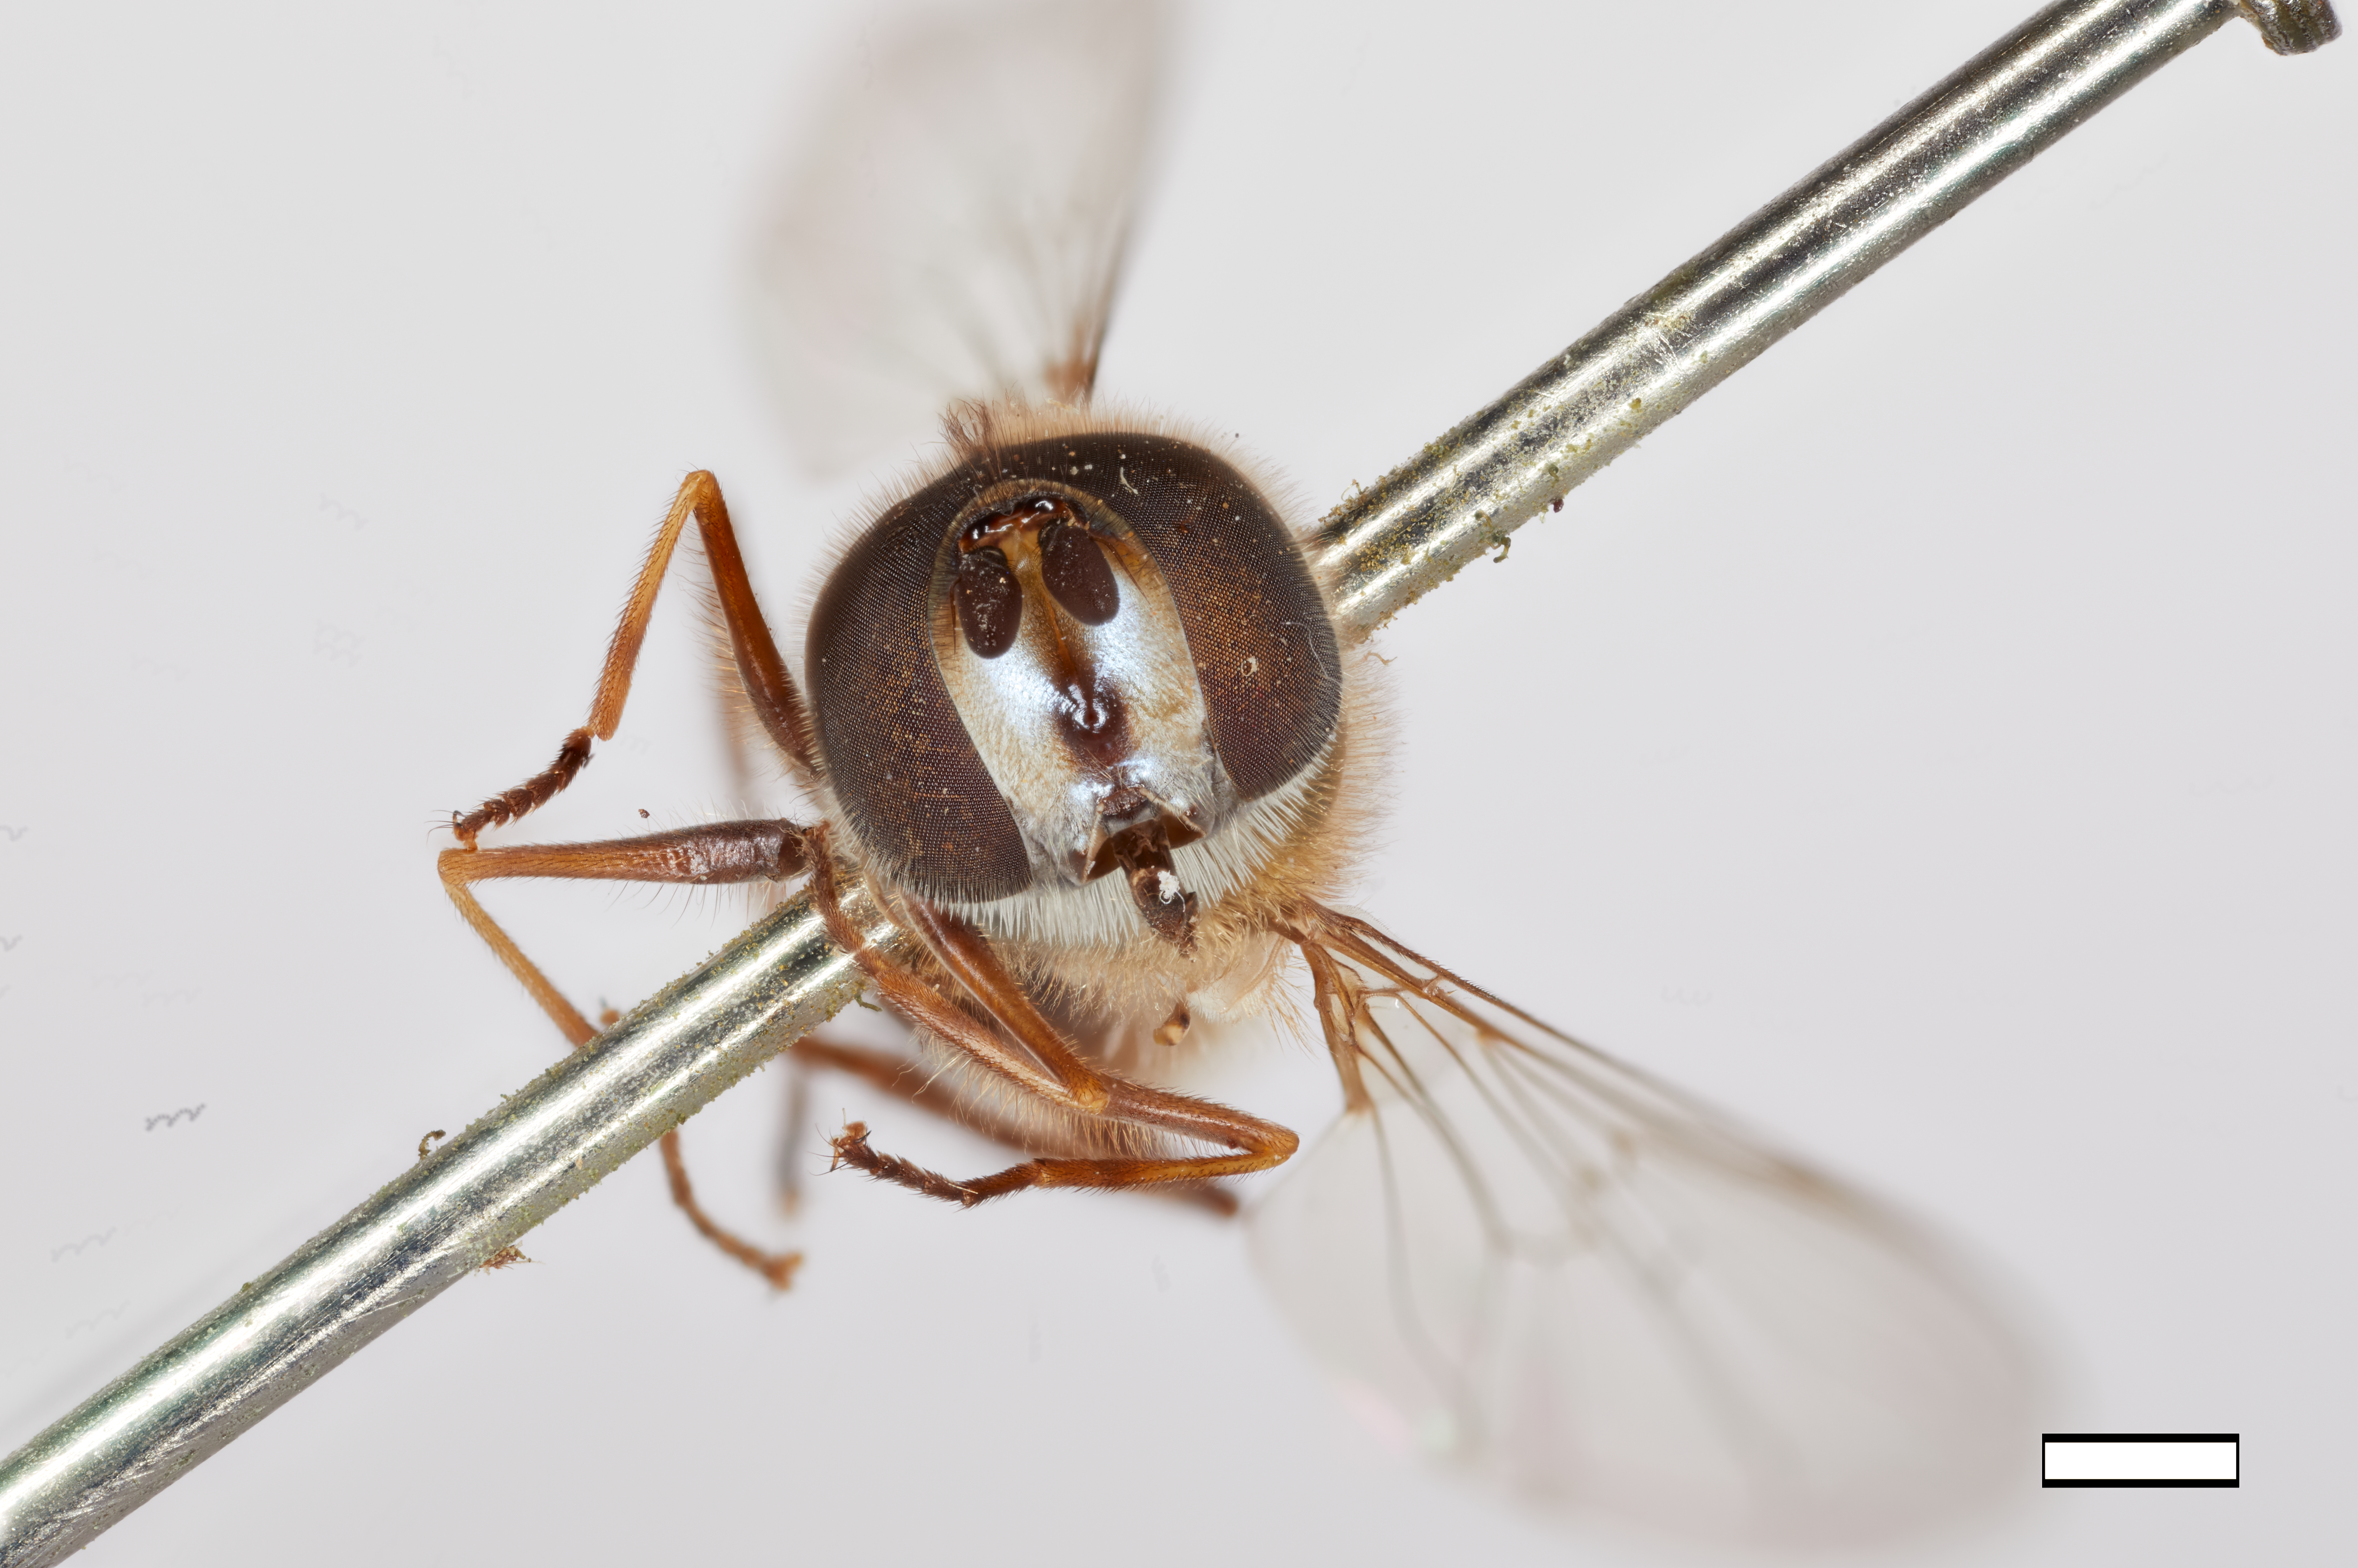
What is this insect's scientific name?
Betasyrphus linga
